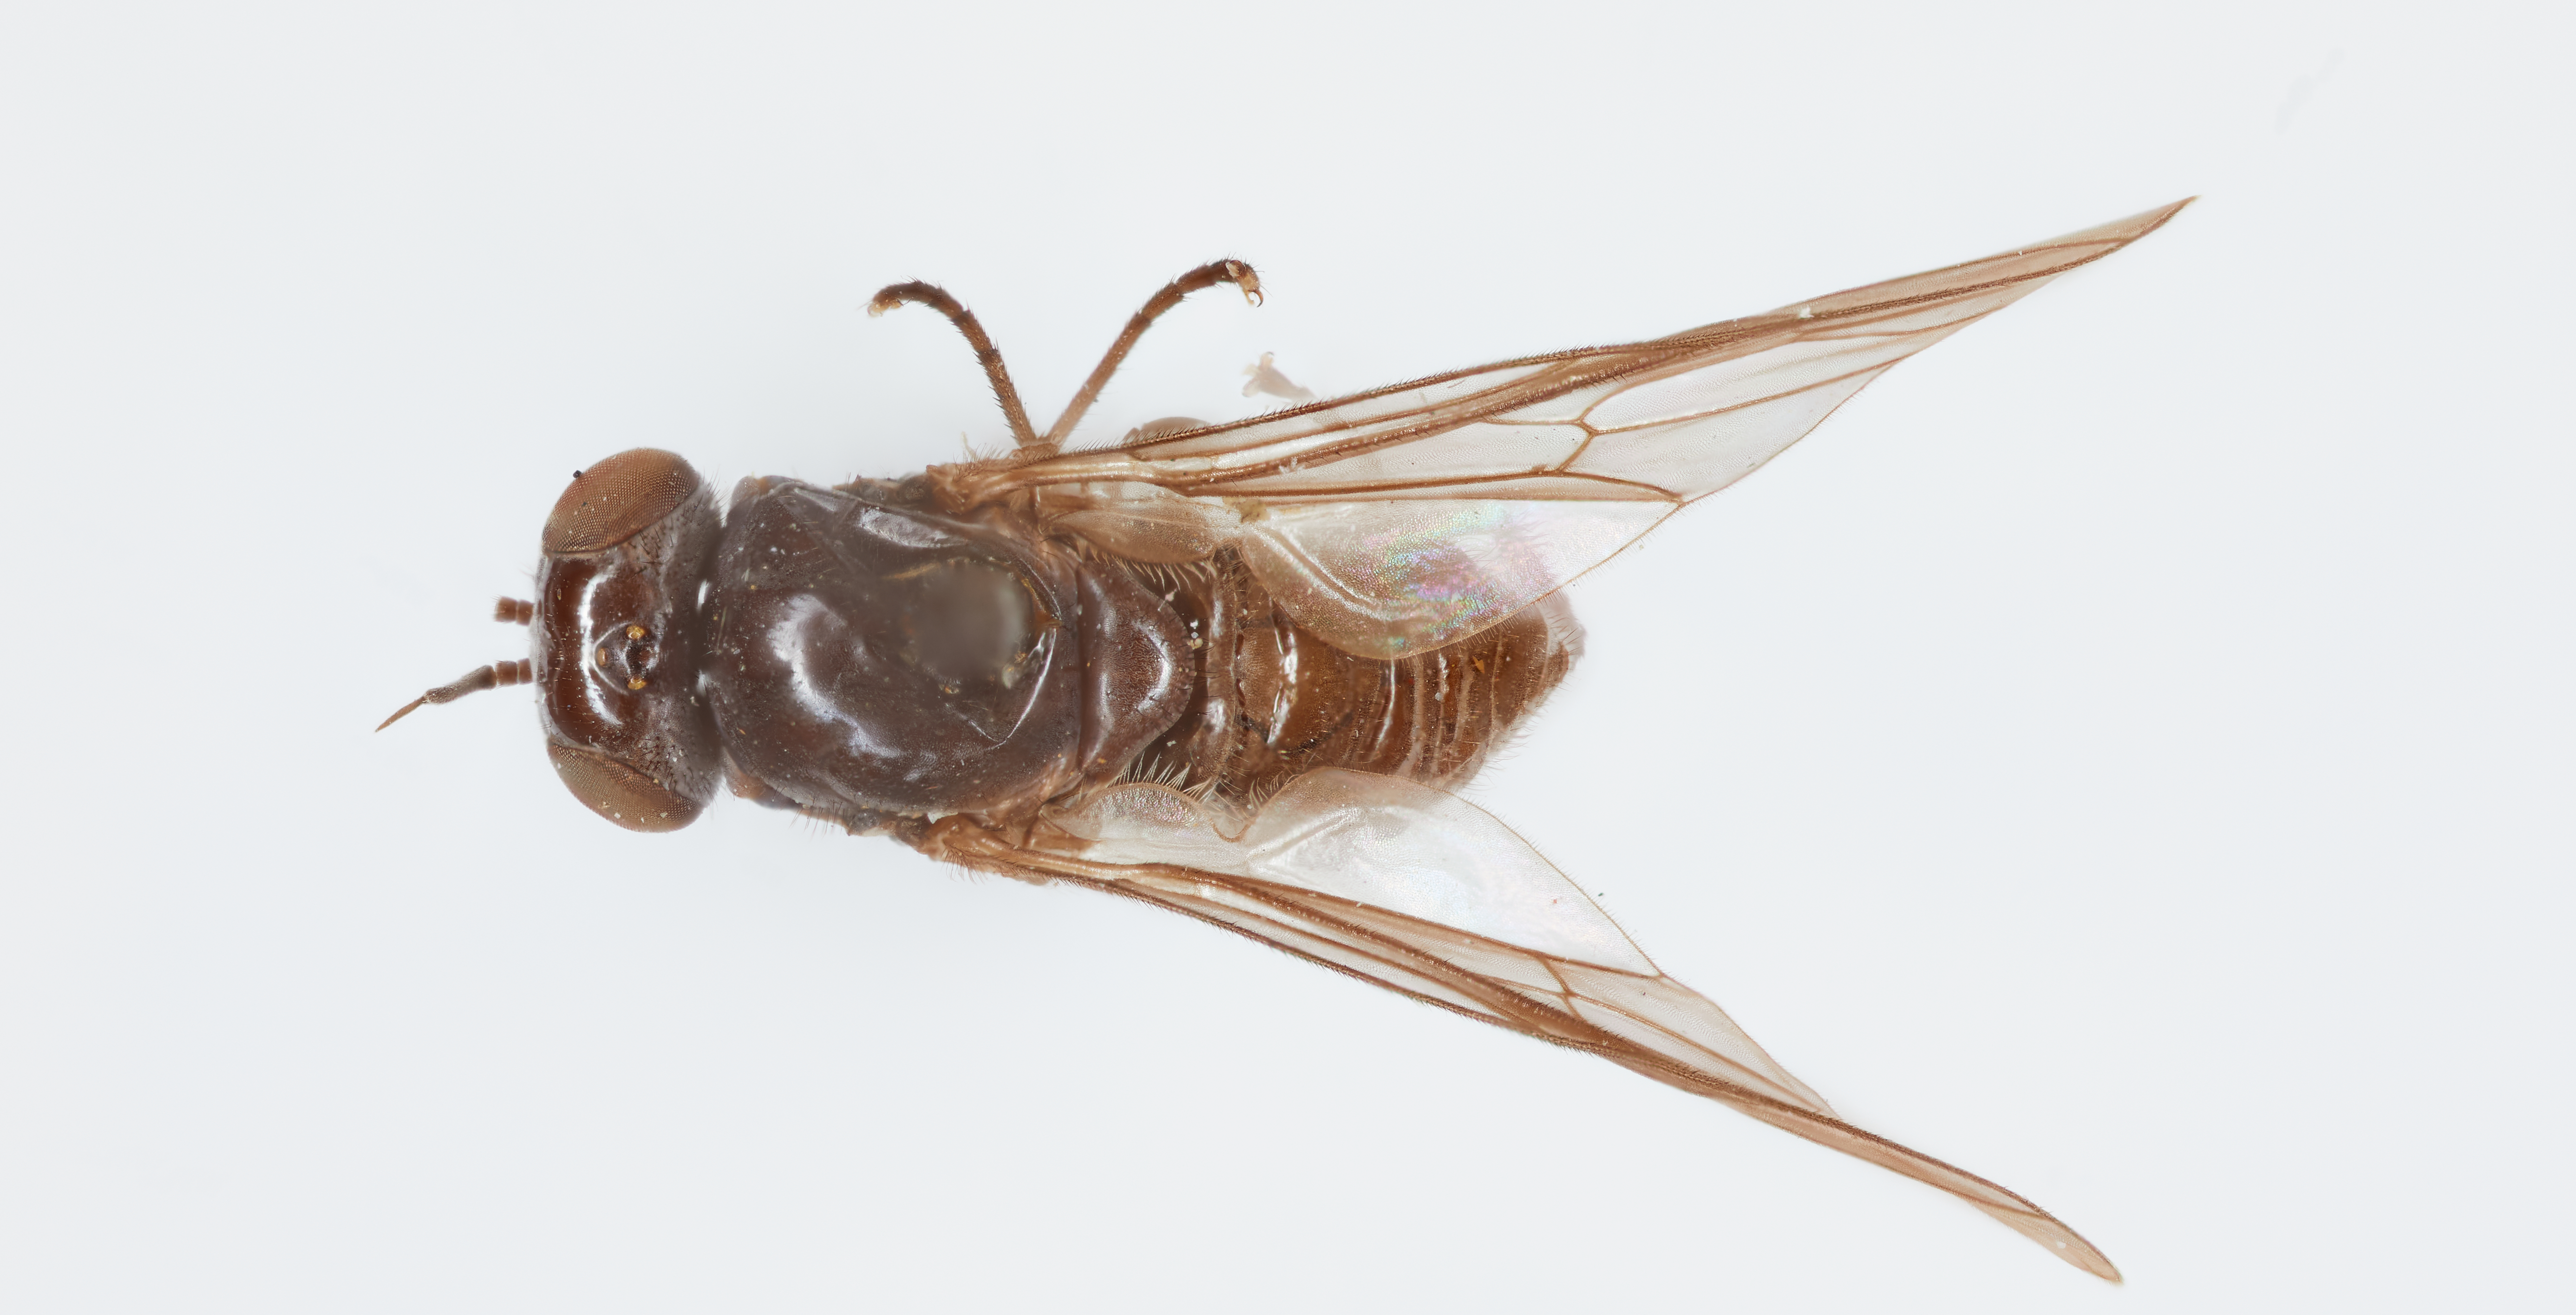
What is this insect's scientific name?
Ptiolina nitidifrons
